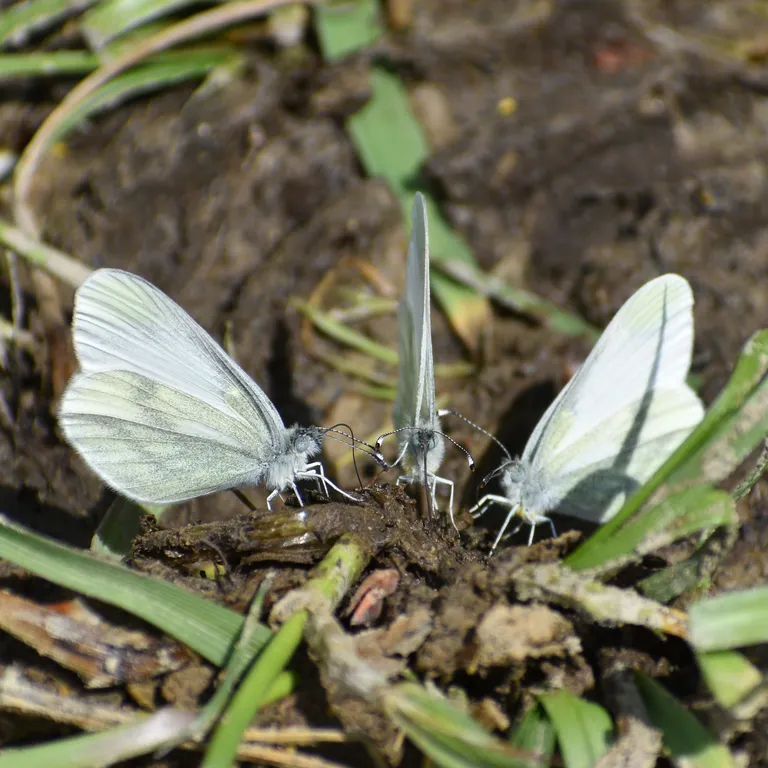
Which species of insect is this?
Leptidea sinapis/juvernica
